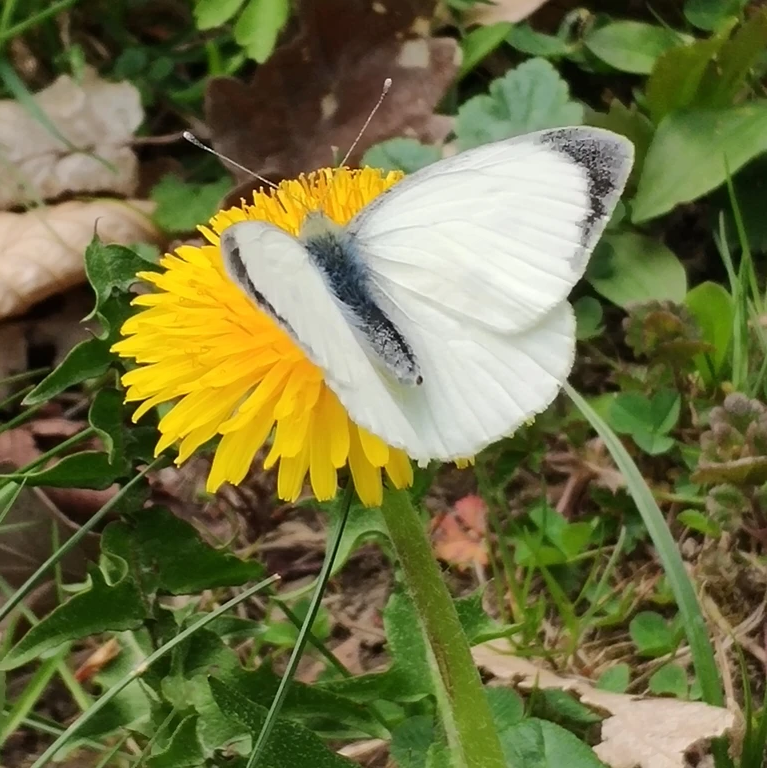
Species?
Pieris brassicae
